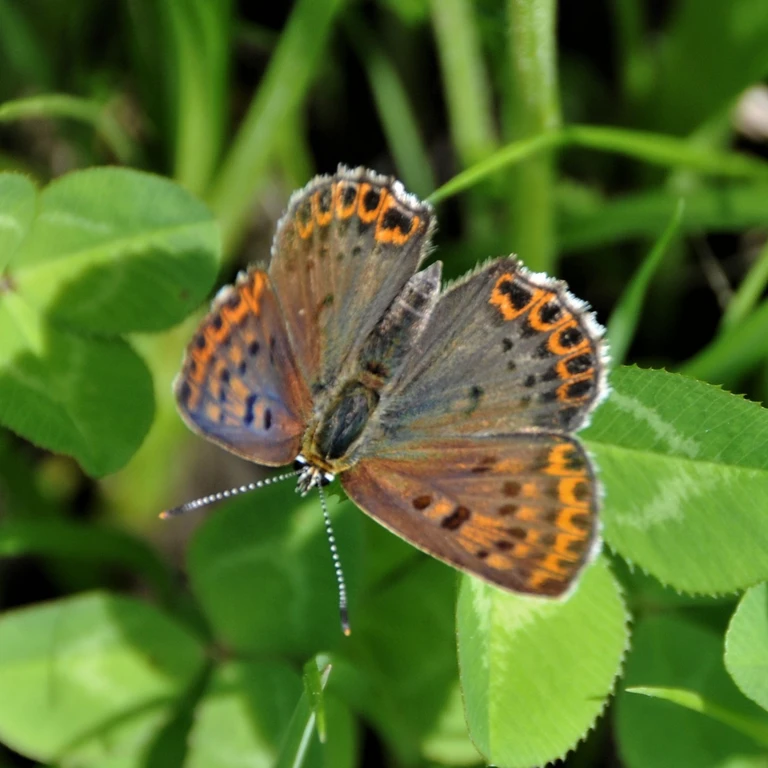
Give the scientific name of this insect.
Lycaena tityrus (also Loweia tityrus)
